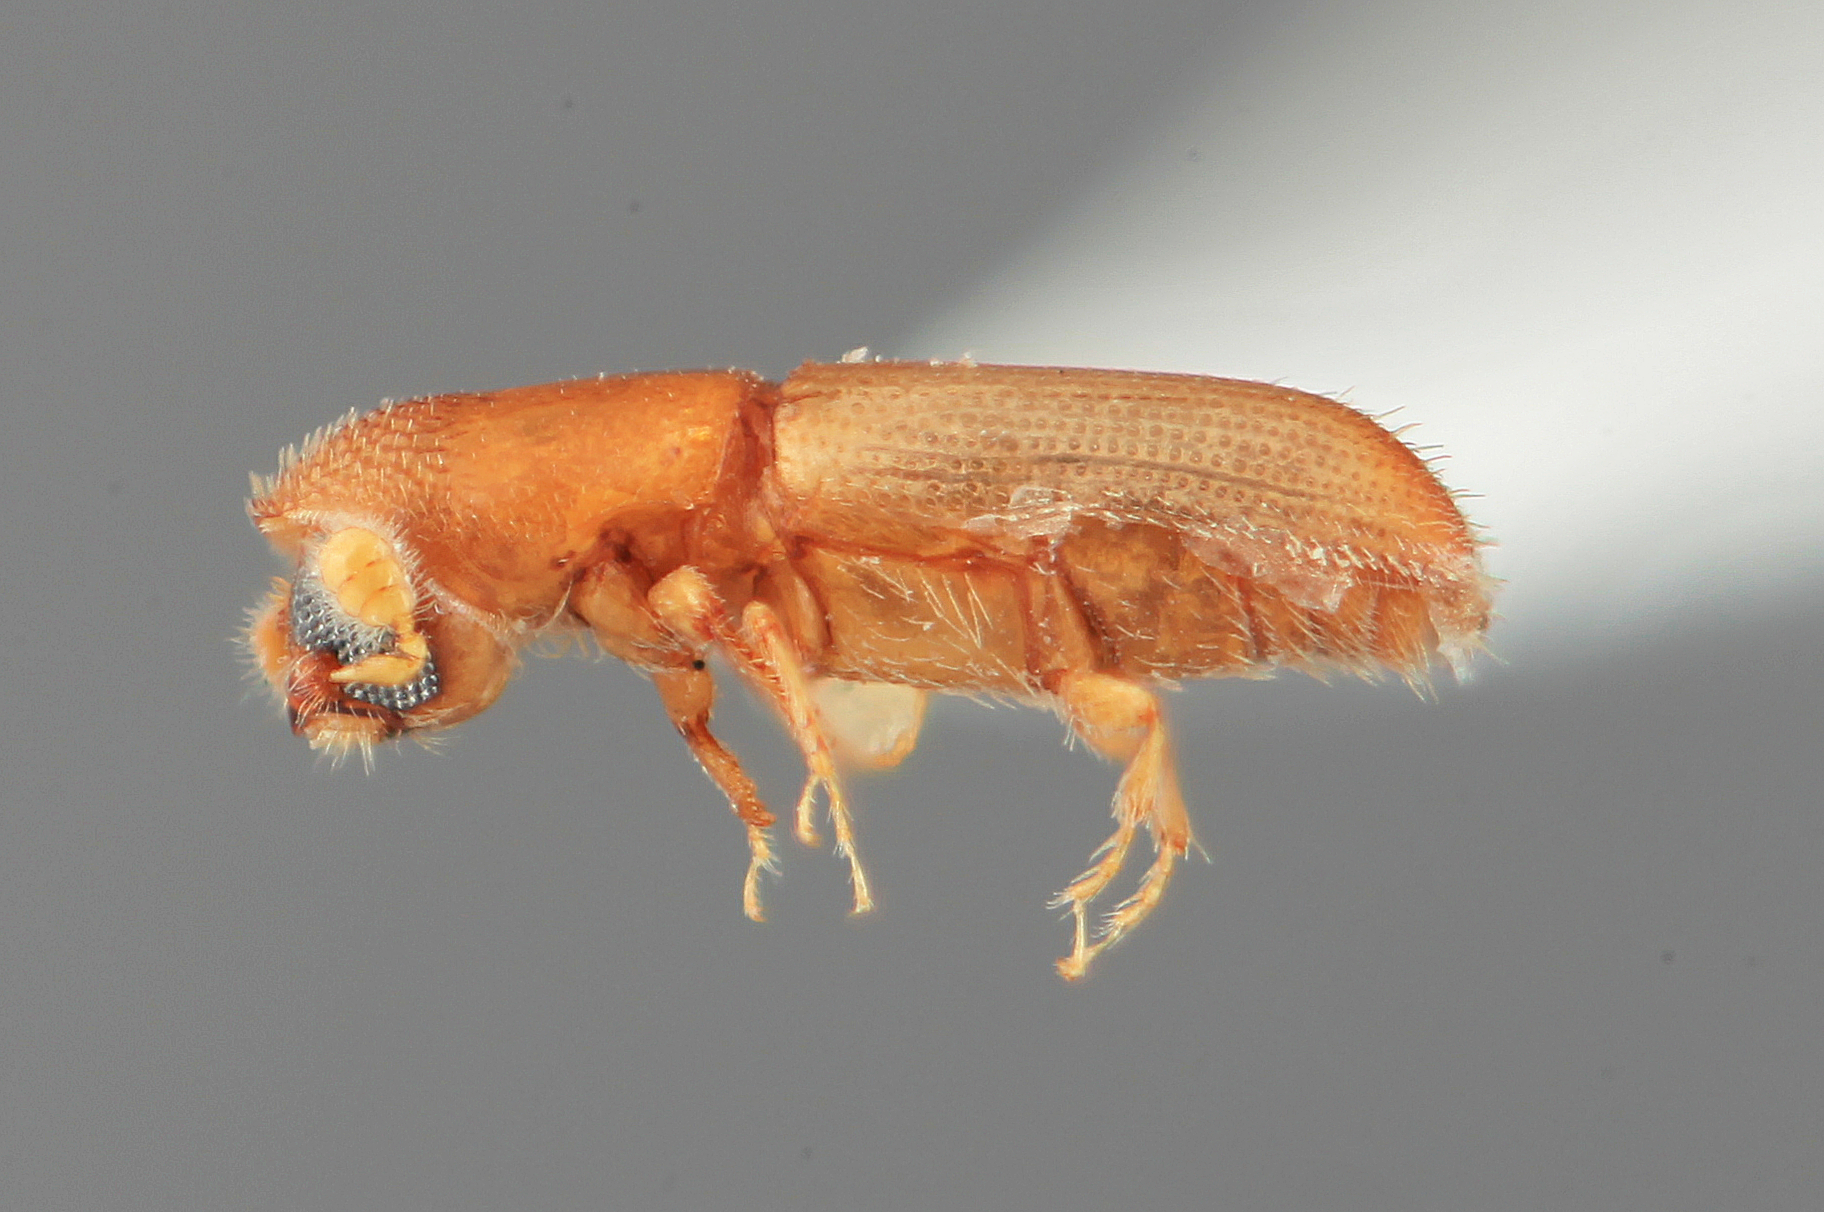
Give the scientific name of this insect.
Gnathophthorus pertusus
